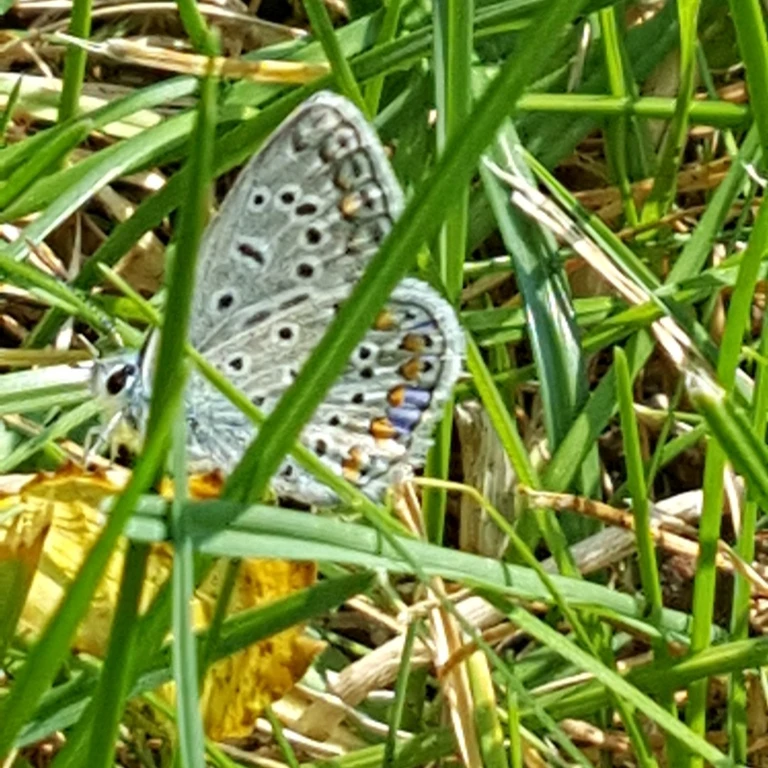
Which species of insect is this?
Polyommatus icarus
